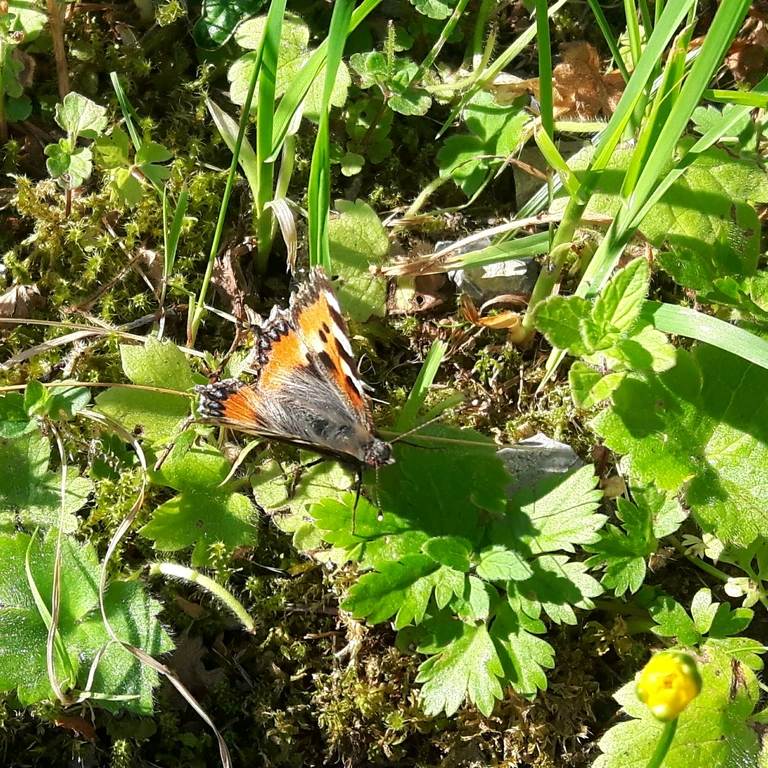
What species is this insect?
Aglais urticae
